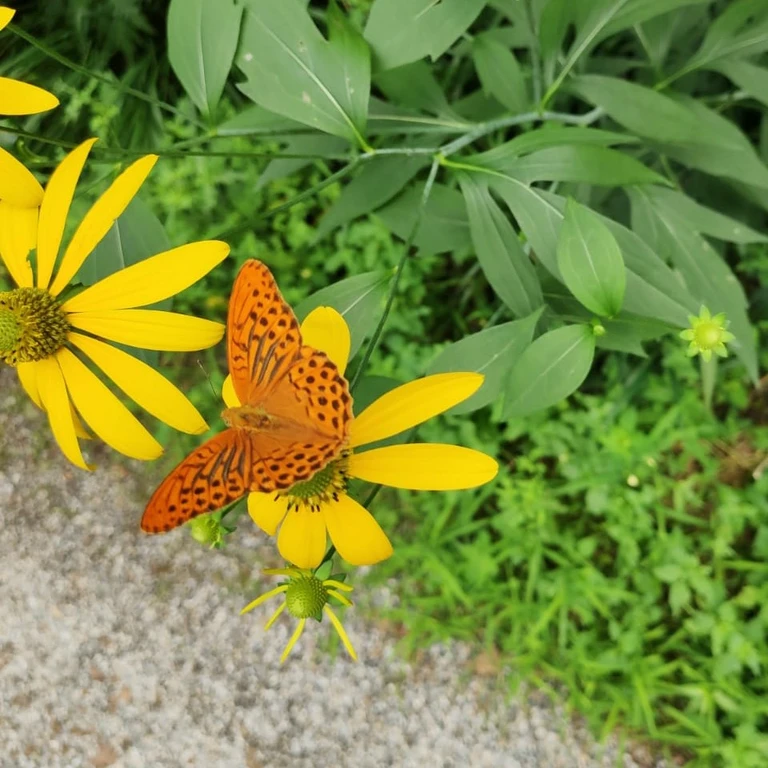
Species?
Argynnis paphia
